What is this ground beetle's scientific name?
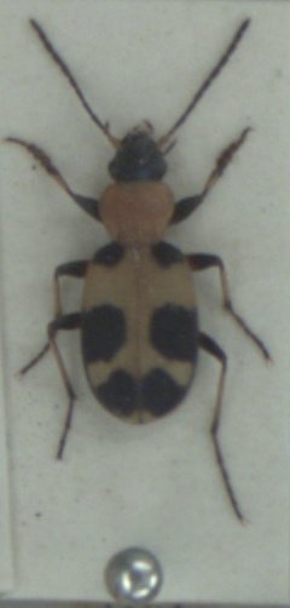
Callistus lunatus
